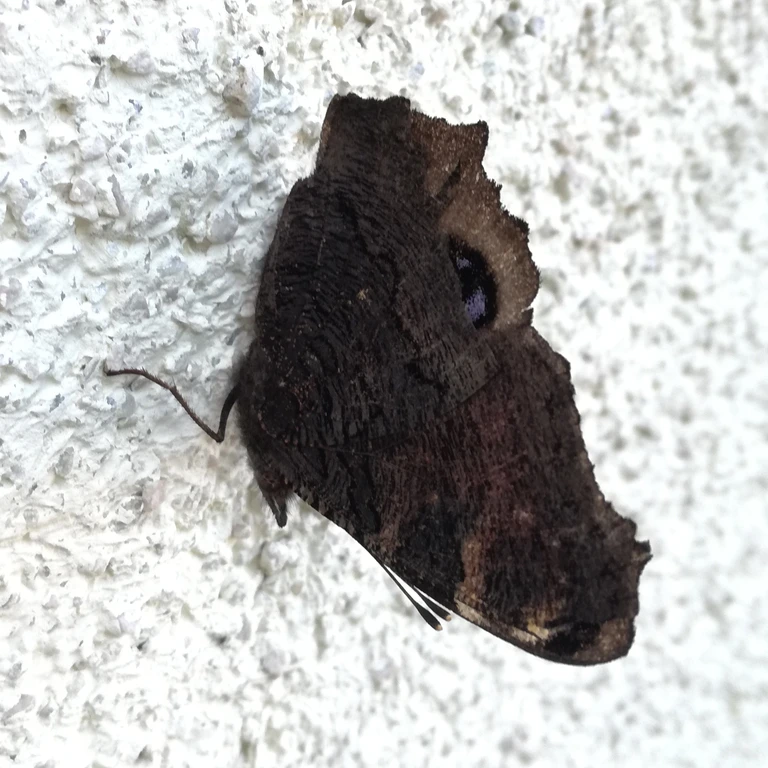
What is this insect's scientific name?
Aglais io
